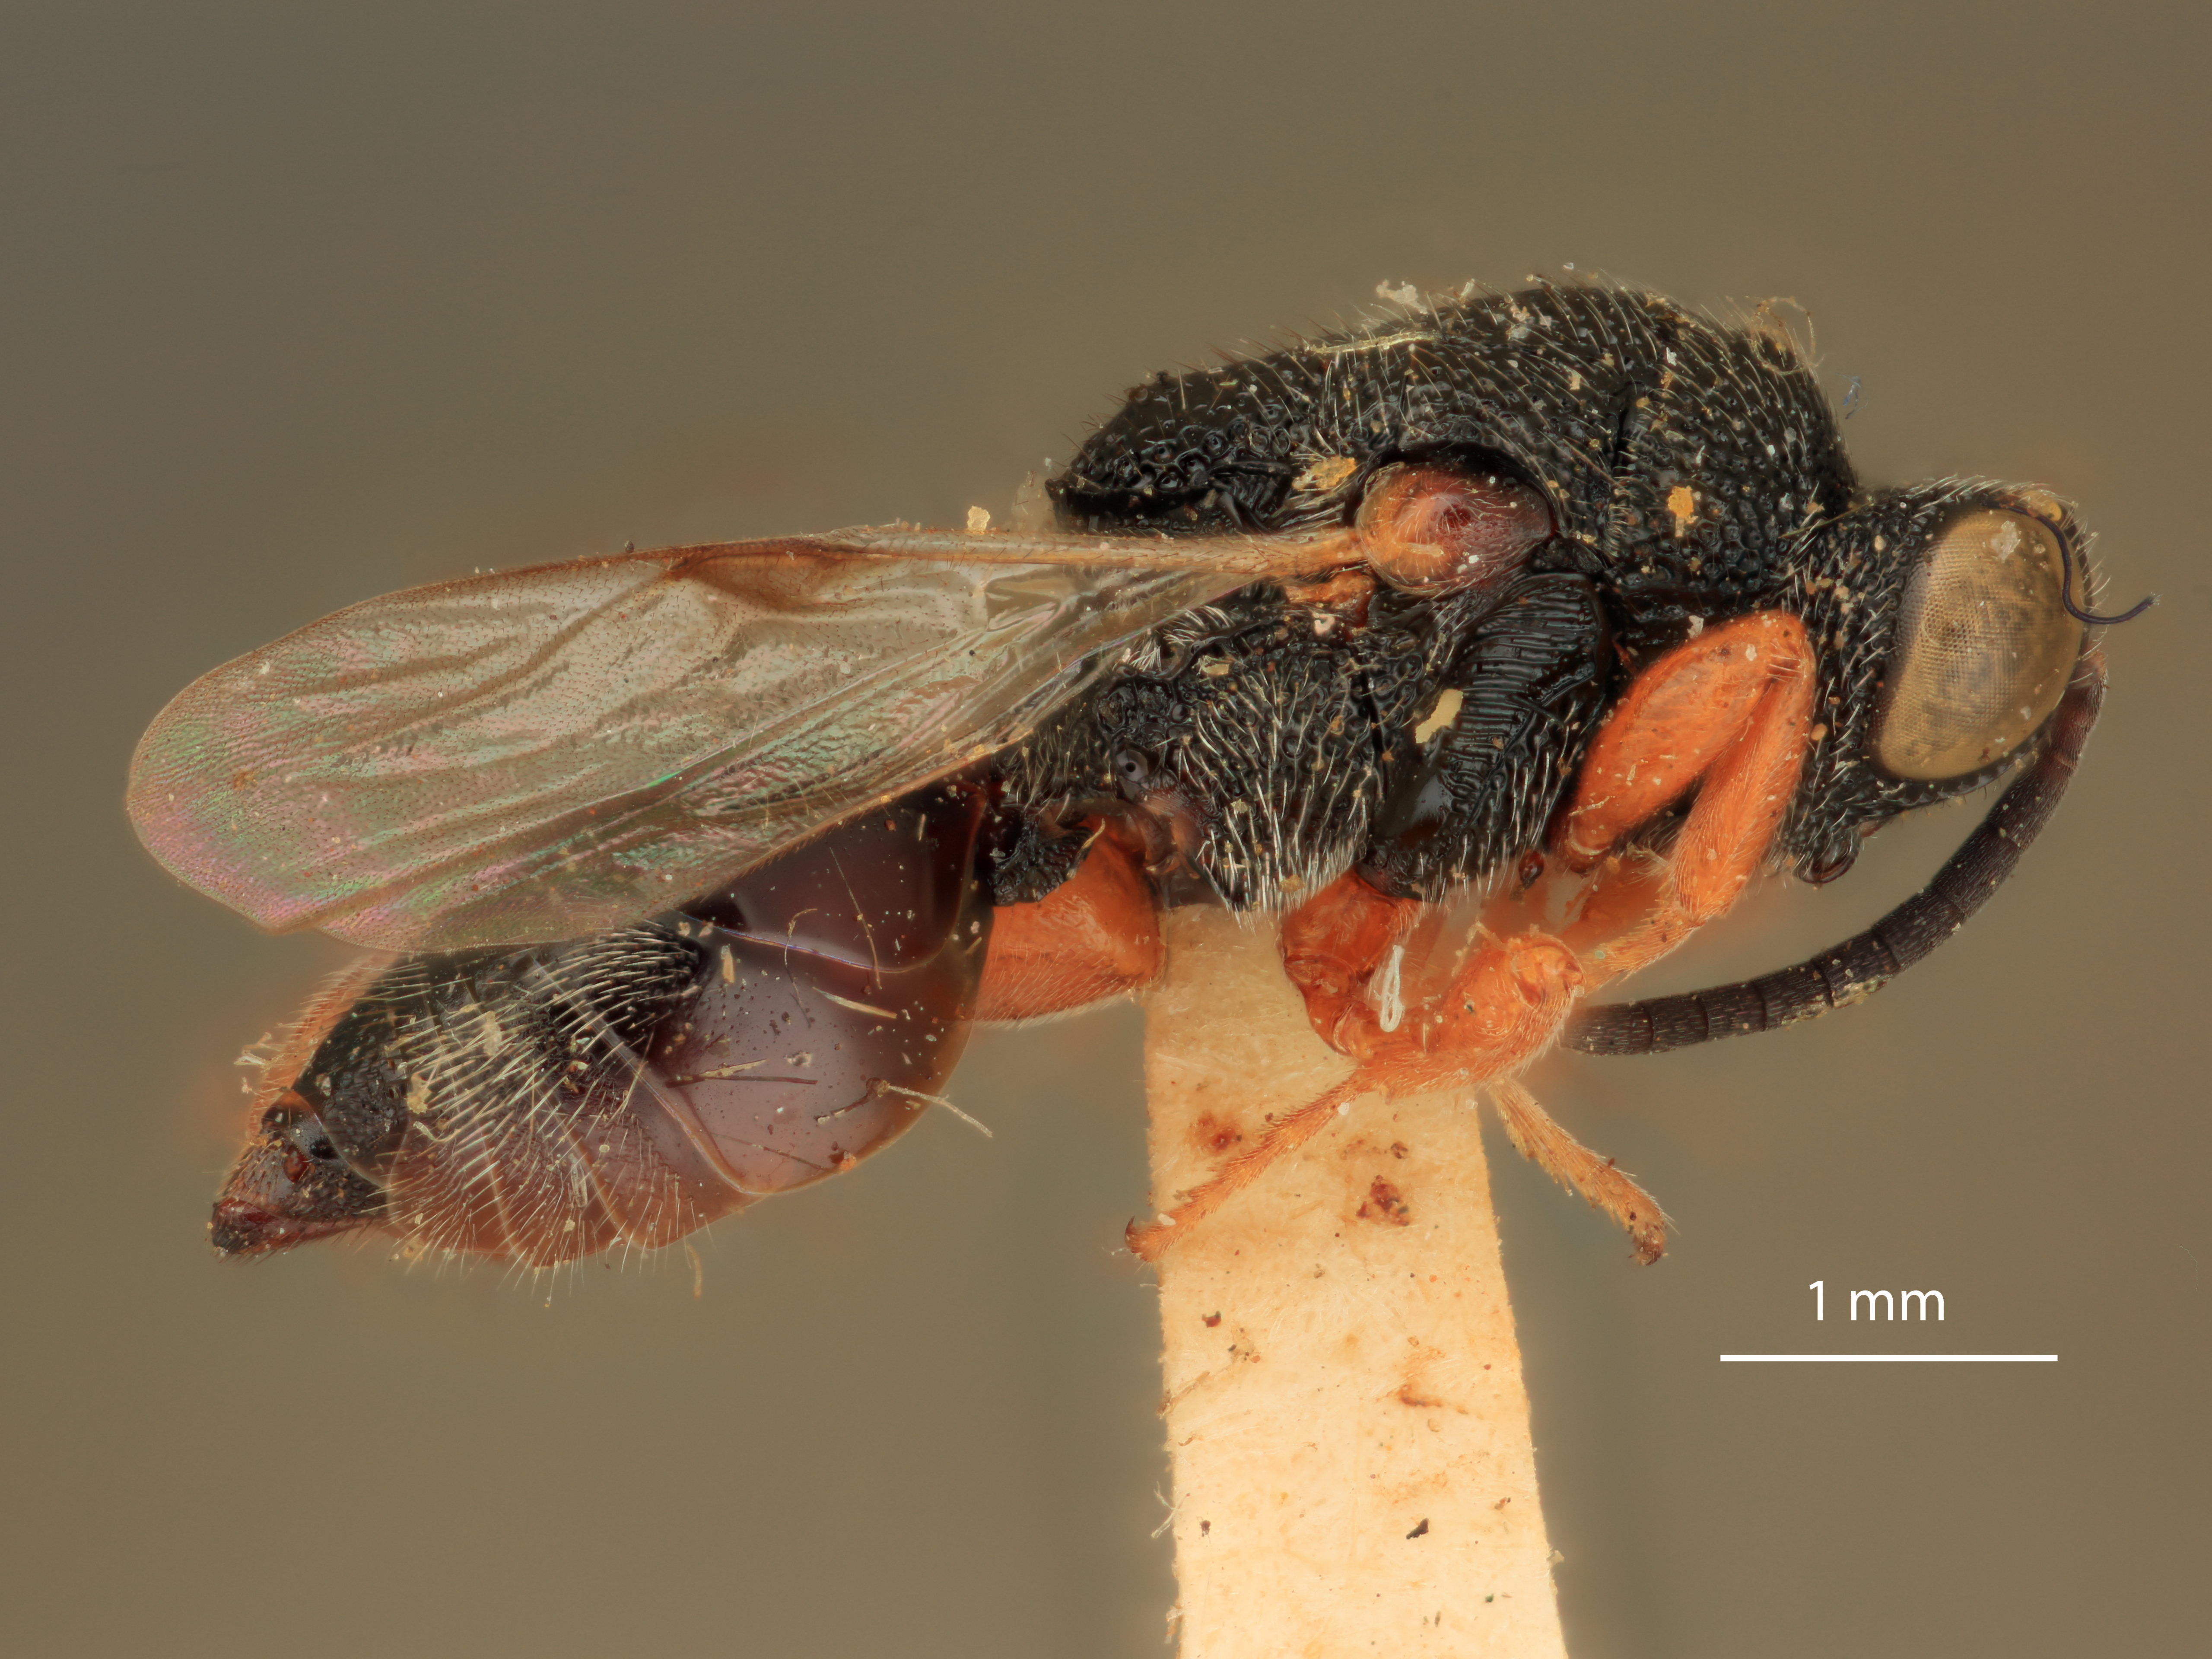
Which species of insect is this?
Stomatoceras carlylei
